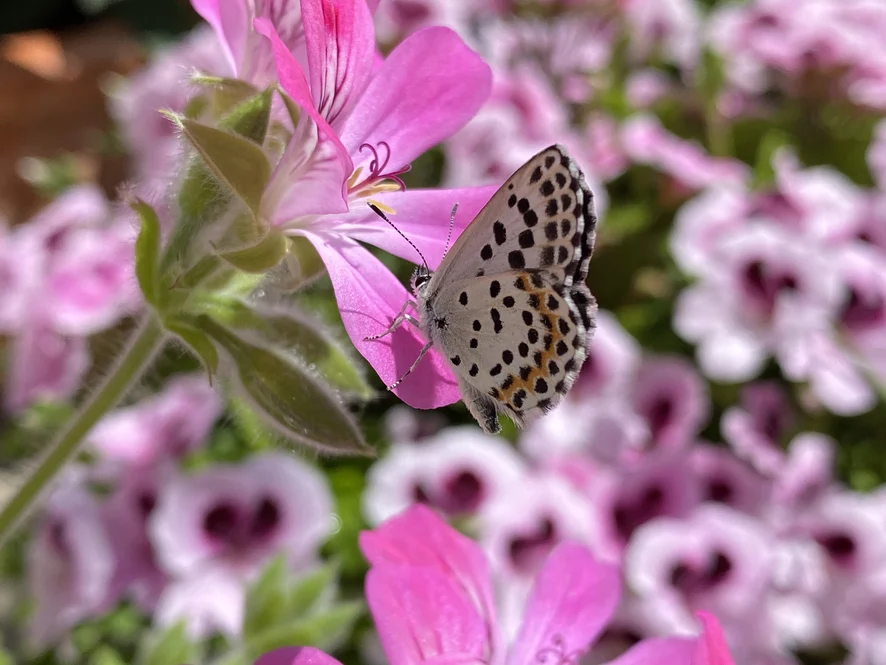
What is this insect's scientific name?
Scolitantides orion
